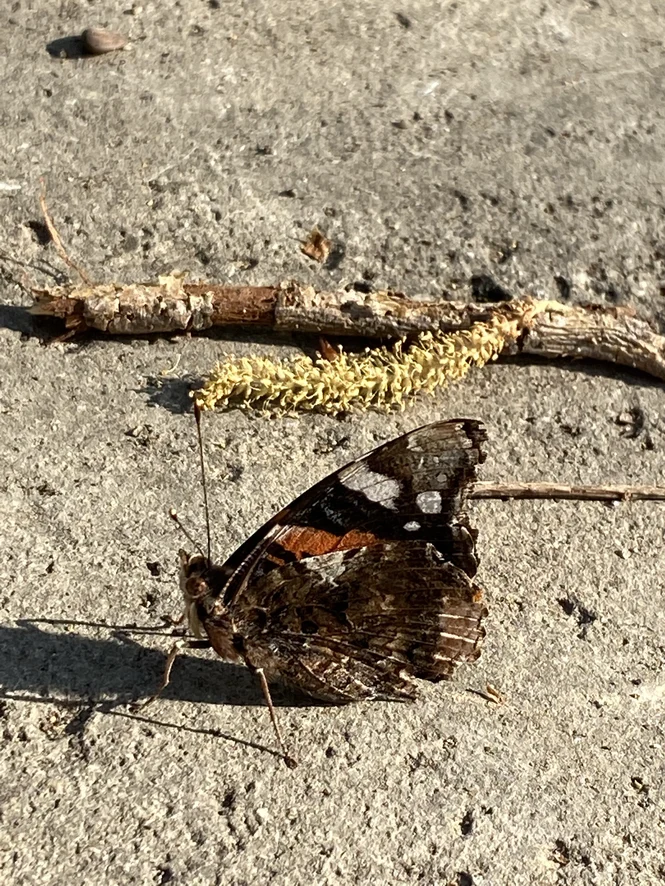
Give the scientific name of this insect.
Vanessa atalanta
